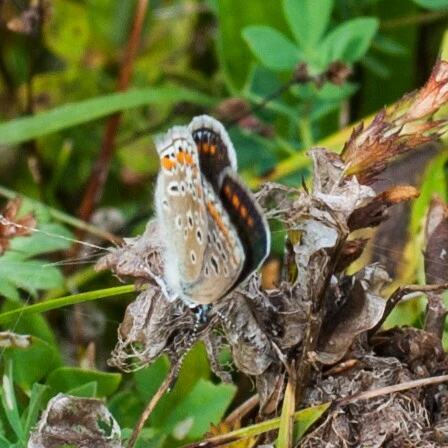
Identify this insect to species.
Polyommatus icarus
